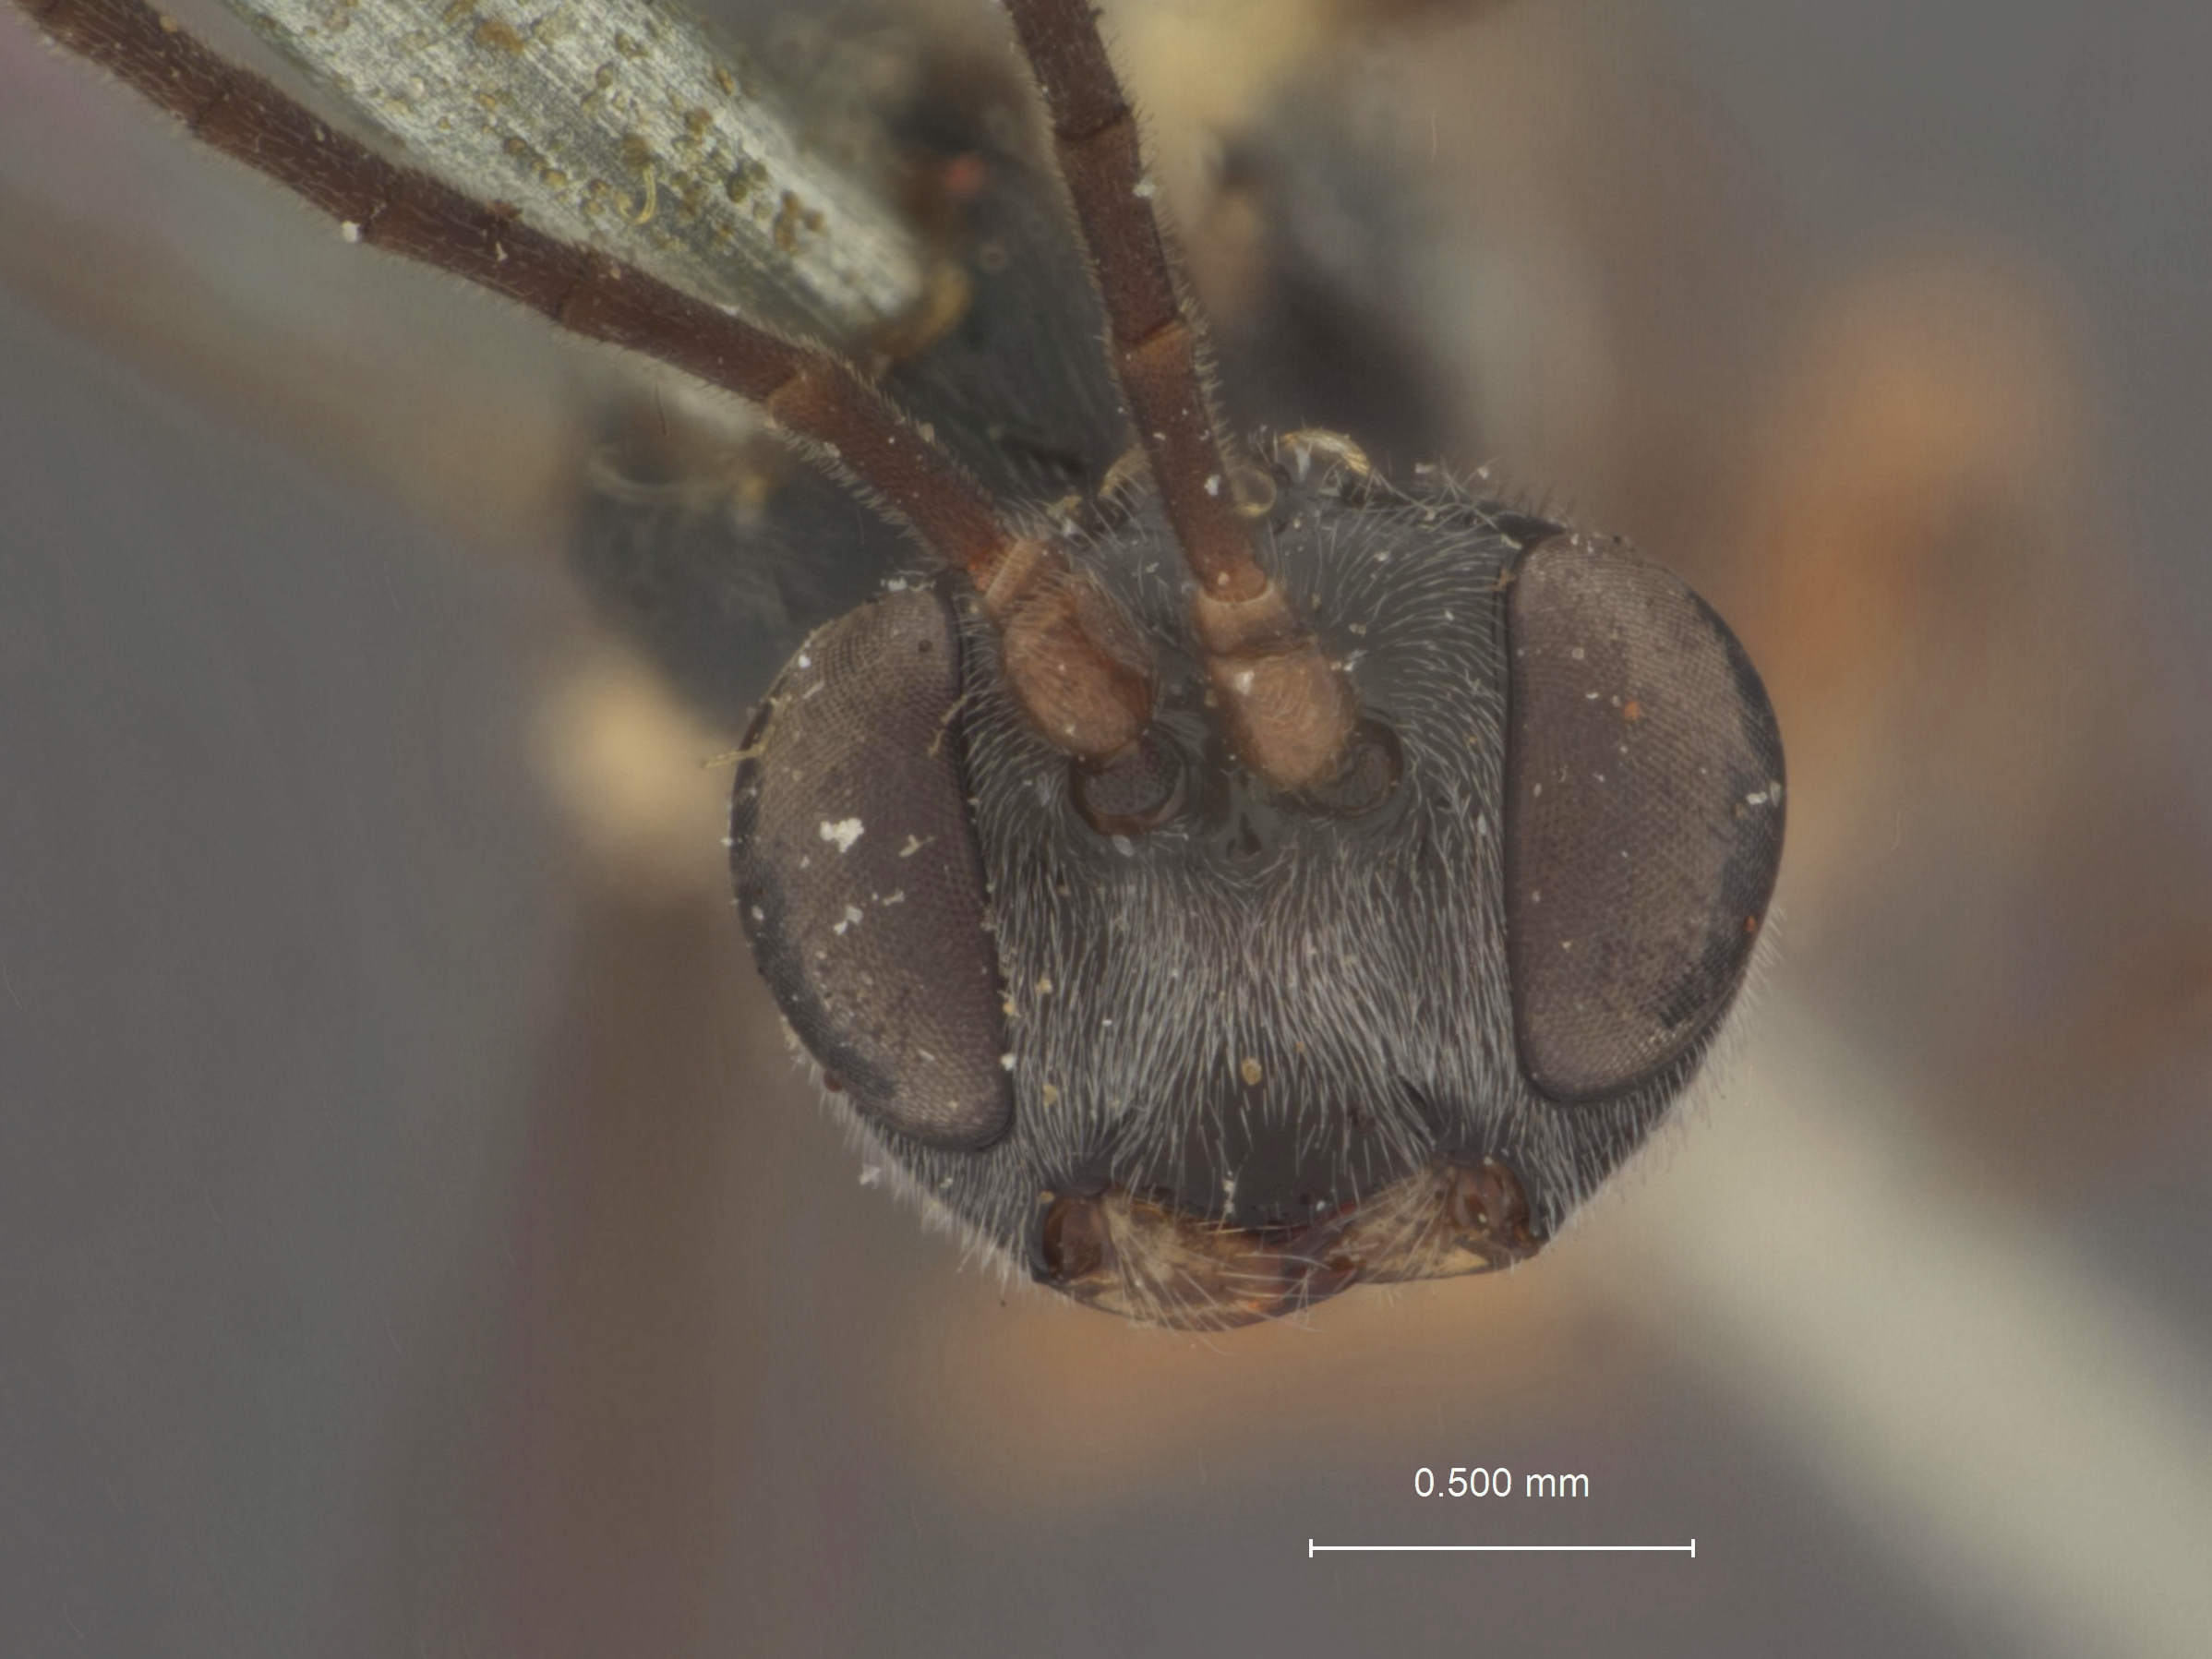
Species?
Panargyrops texanus
